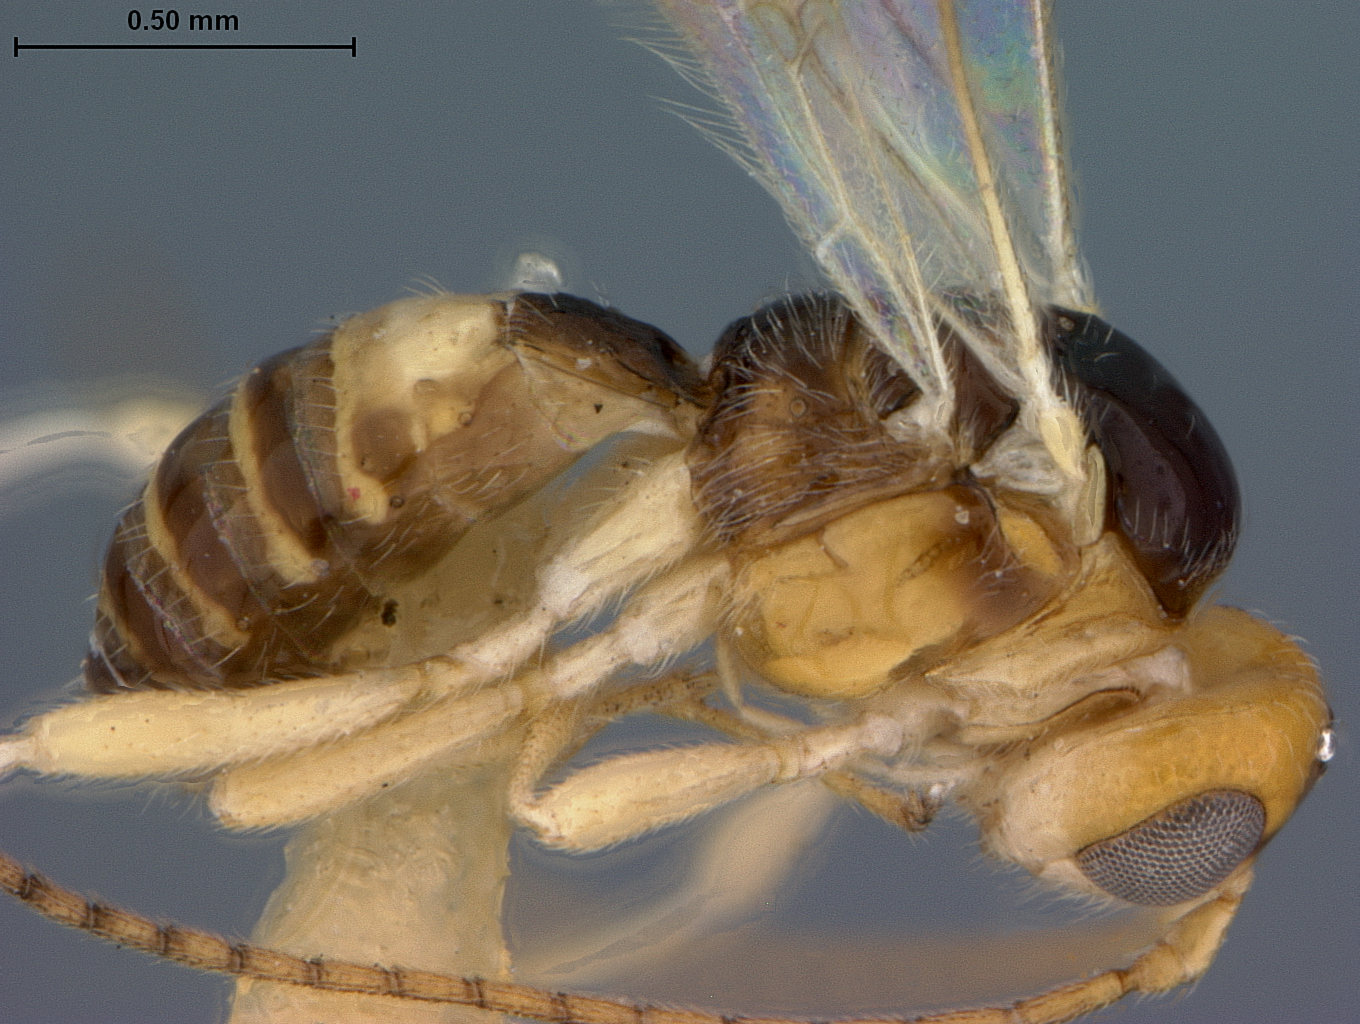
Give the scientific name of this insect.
Opius isolatae
